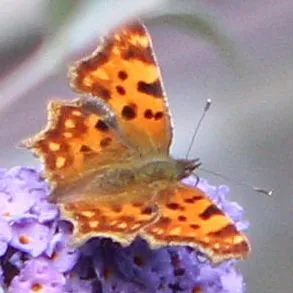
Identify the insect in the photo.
Polygonia c-album
